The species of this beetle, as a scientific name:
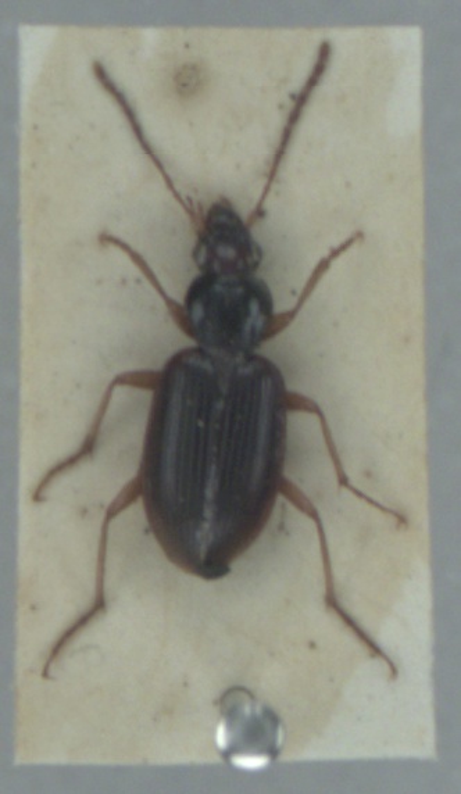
Paranchus albipes
